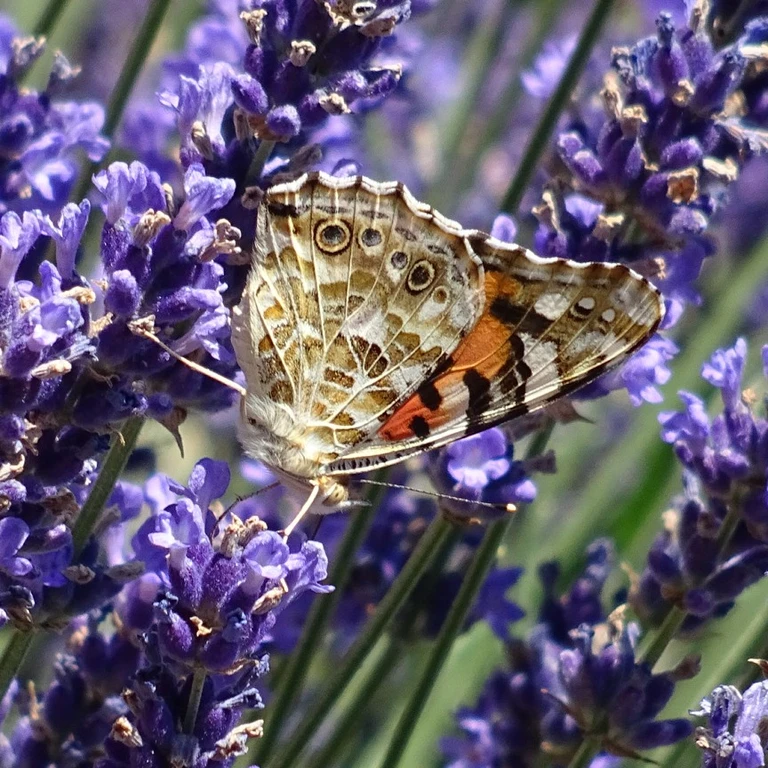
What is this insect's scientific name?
Vanessa cardui
